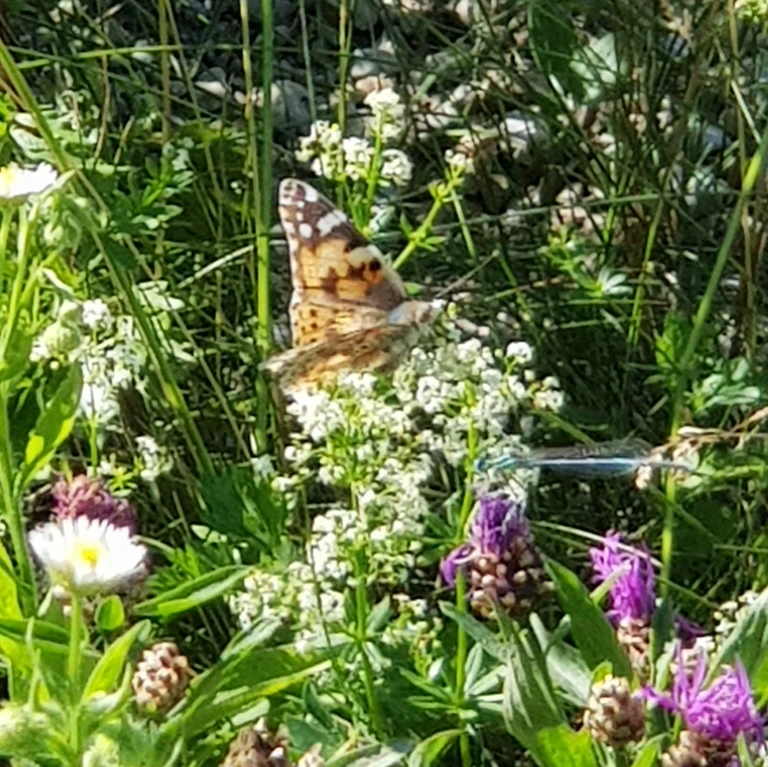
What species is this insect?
Vanessa cardui
